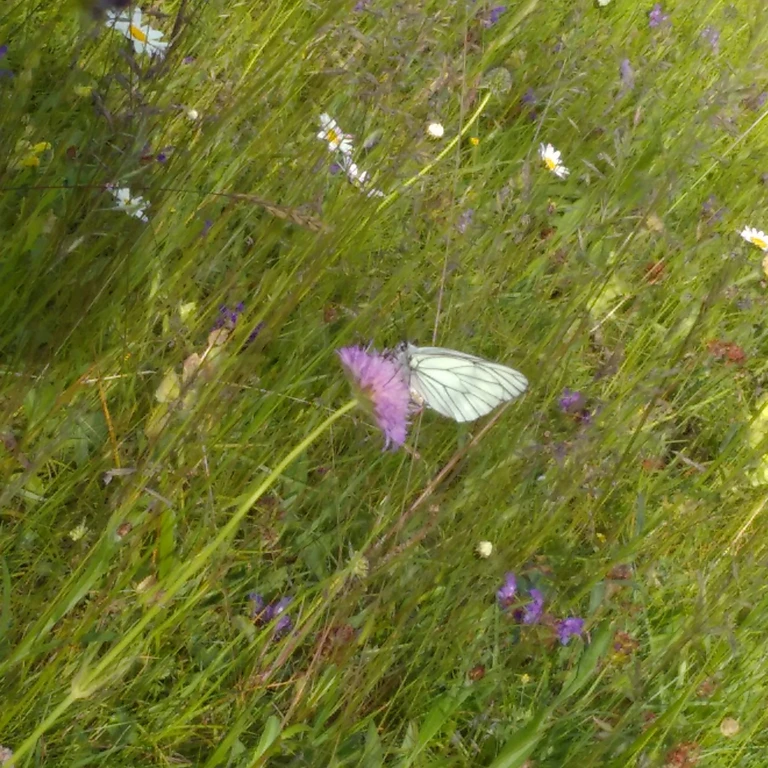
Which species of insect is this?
Aporia crataegi
